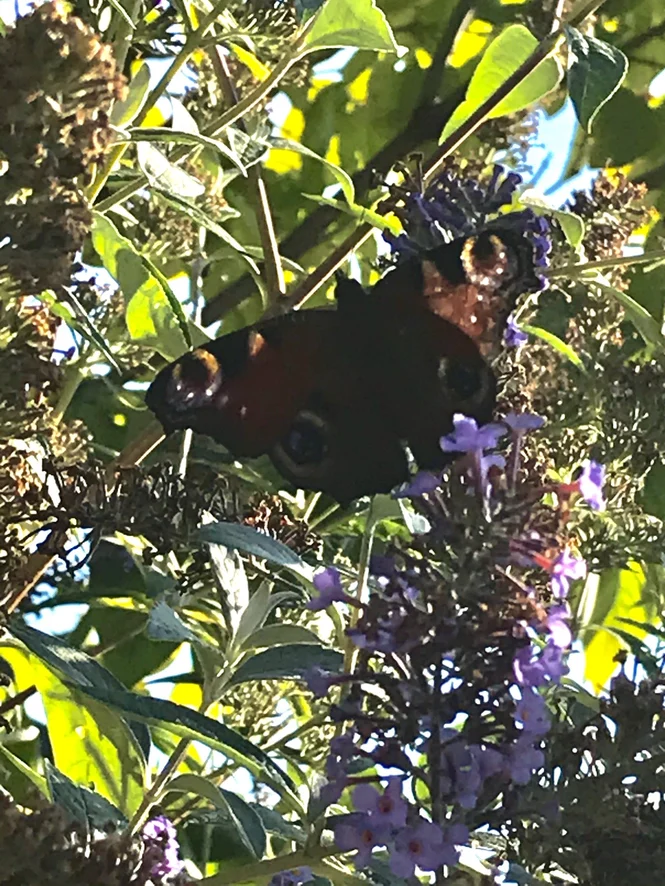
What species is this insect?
Aglais io
